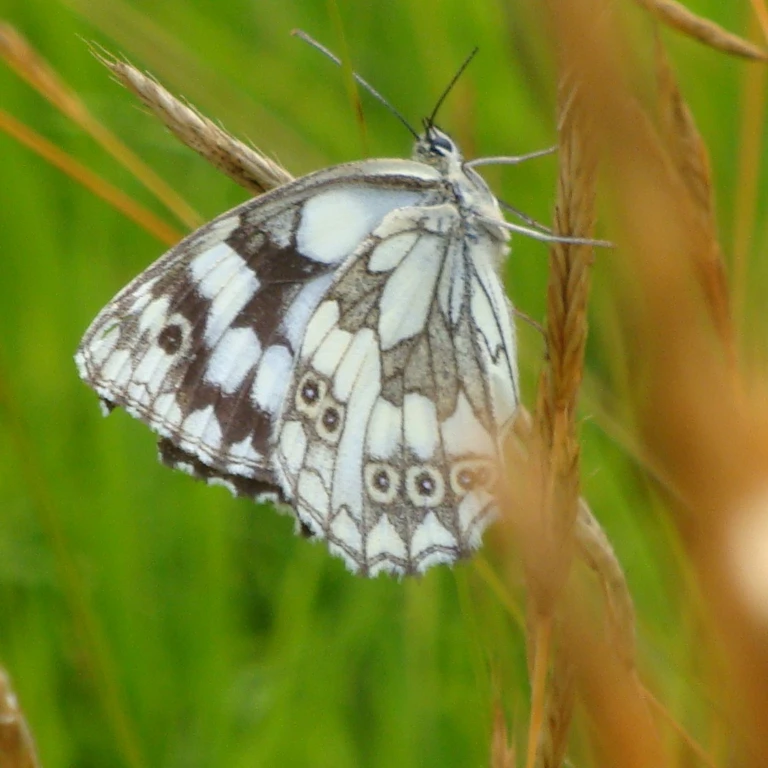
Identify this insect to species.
Melanargia galathea
